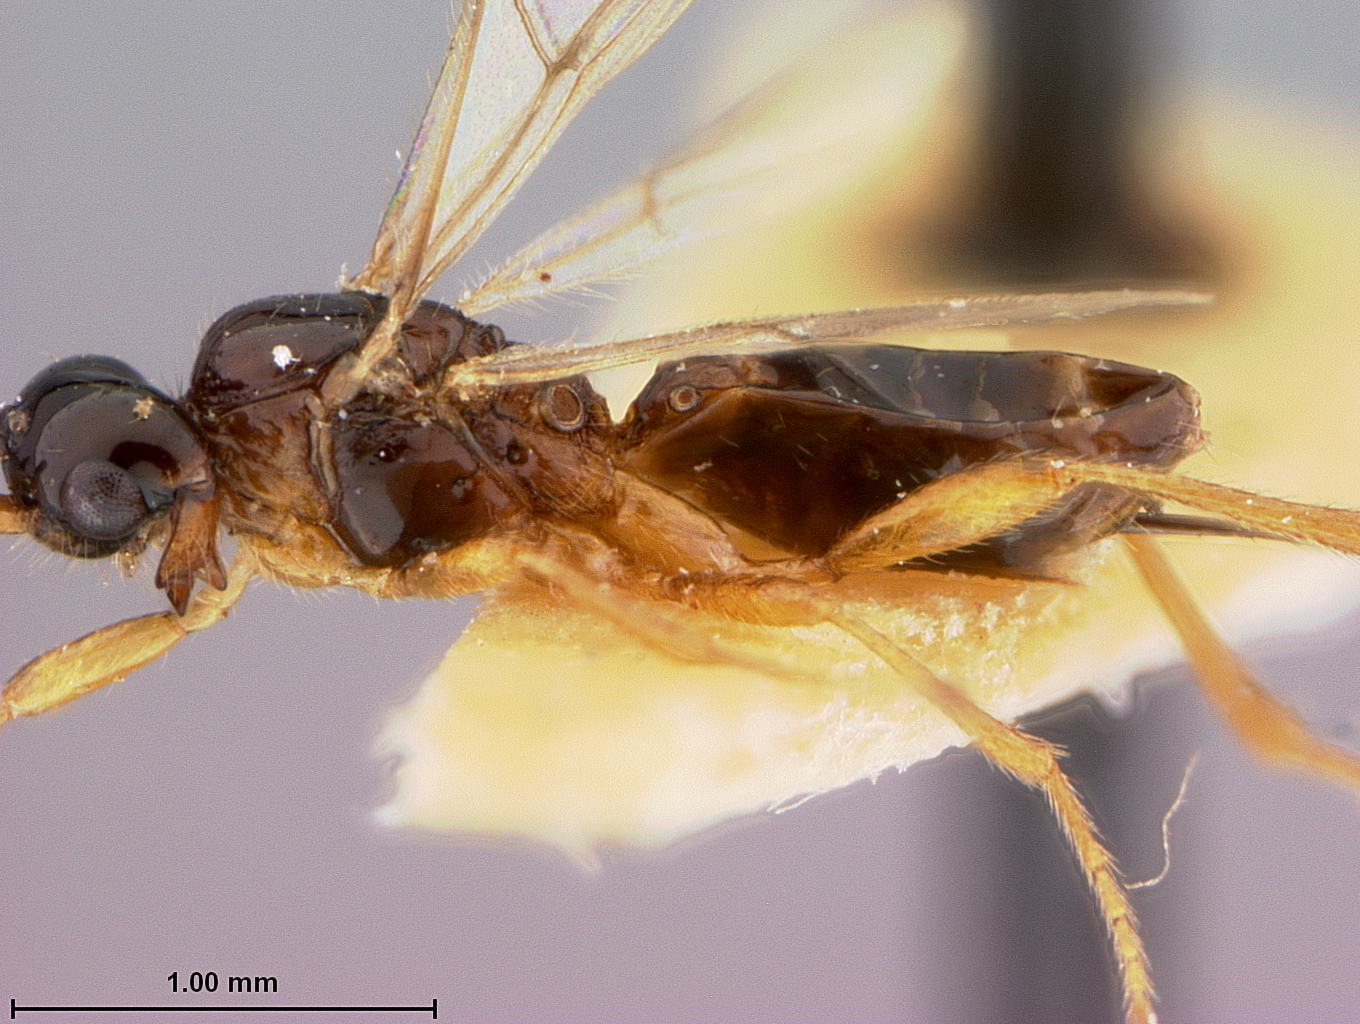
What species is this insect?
Pneumosema stigmaticum
